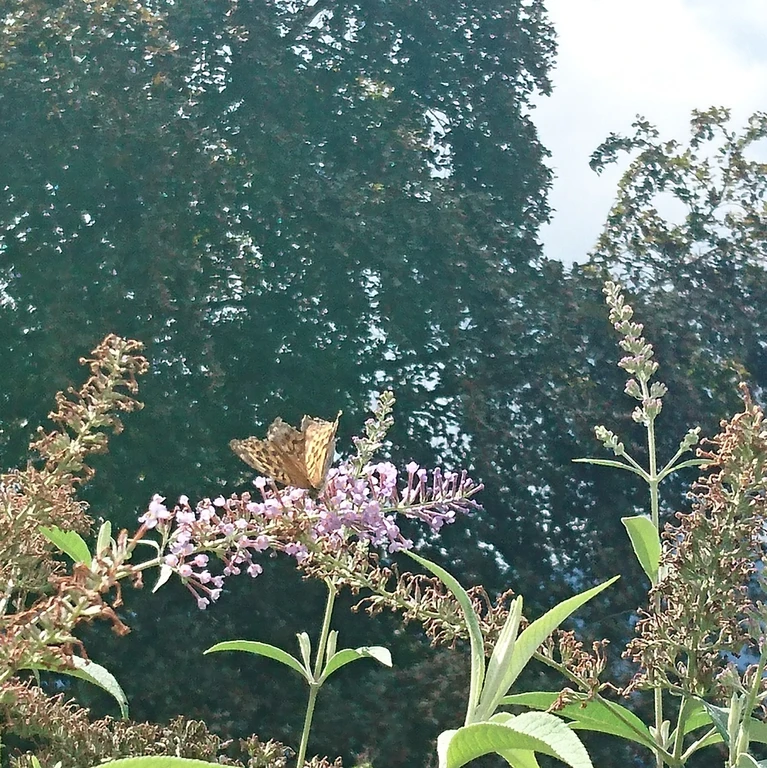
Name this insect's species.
Argynnis paphia
